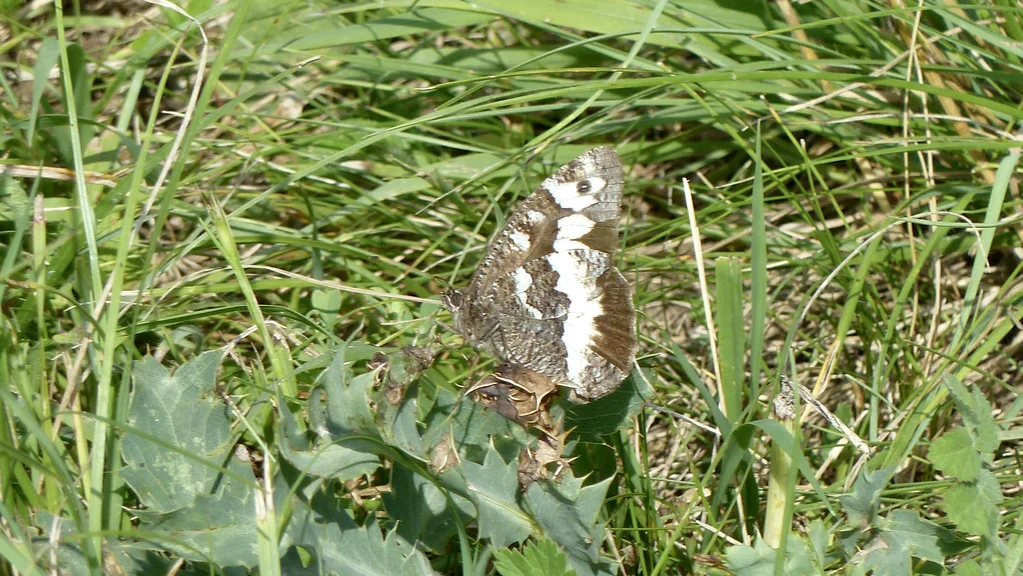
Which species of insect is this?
Brintesia circe
